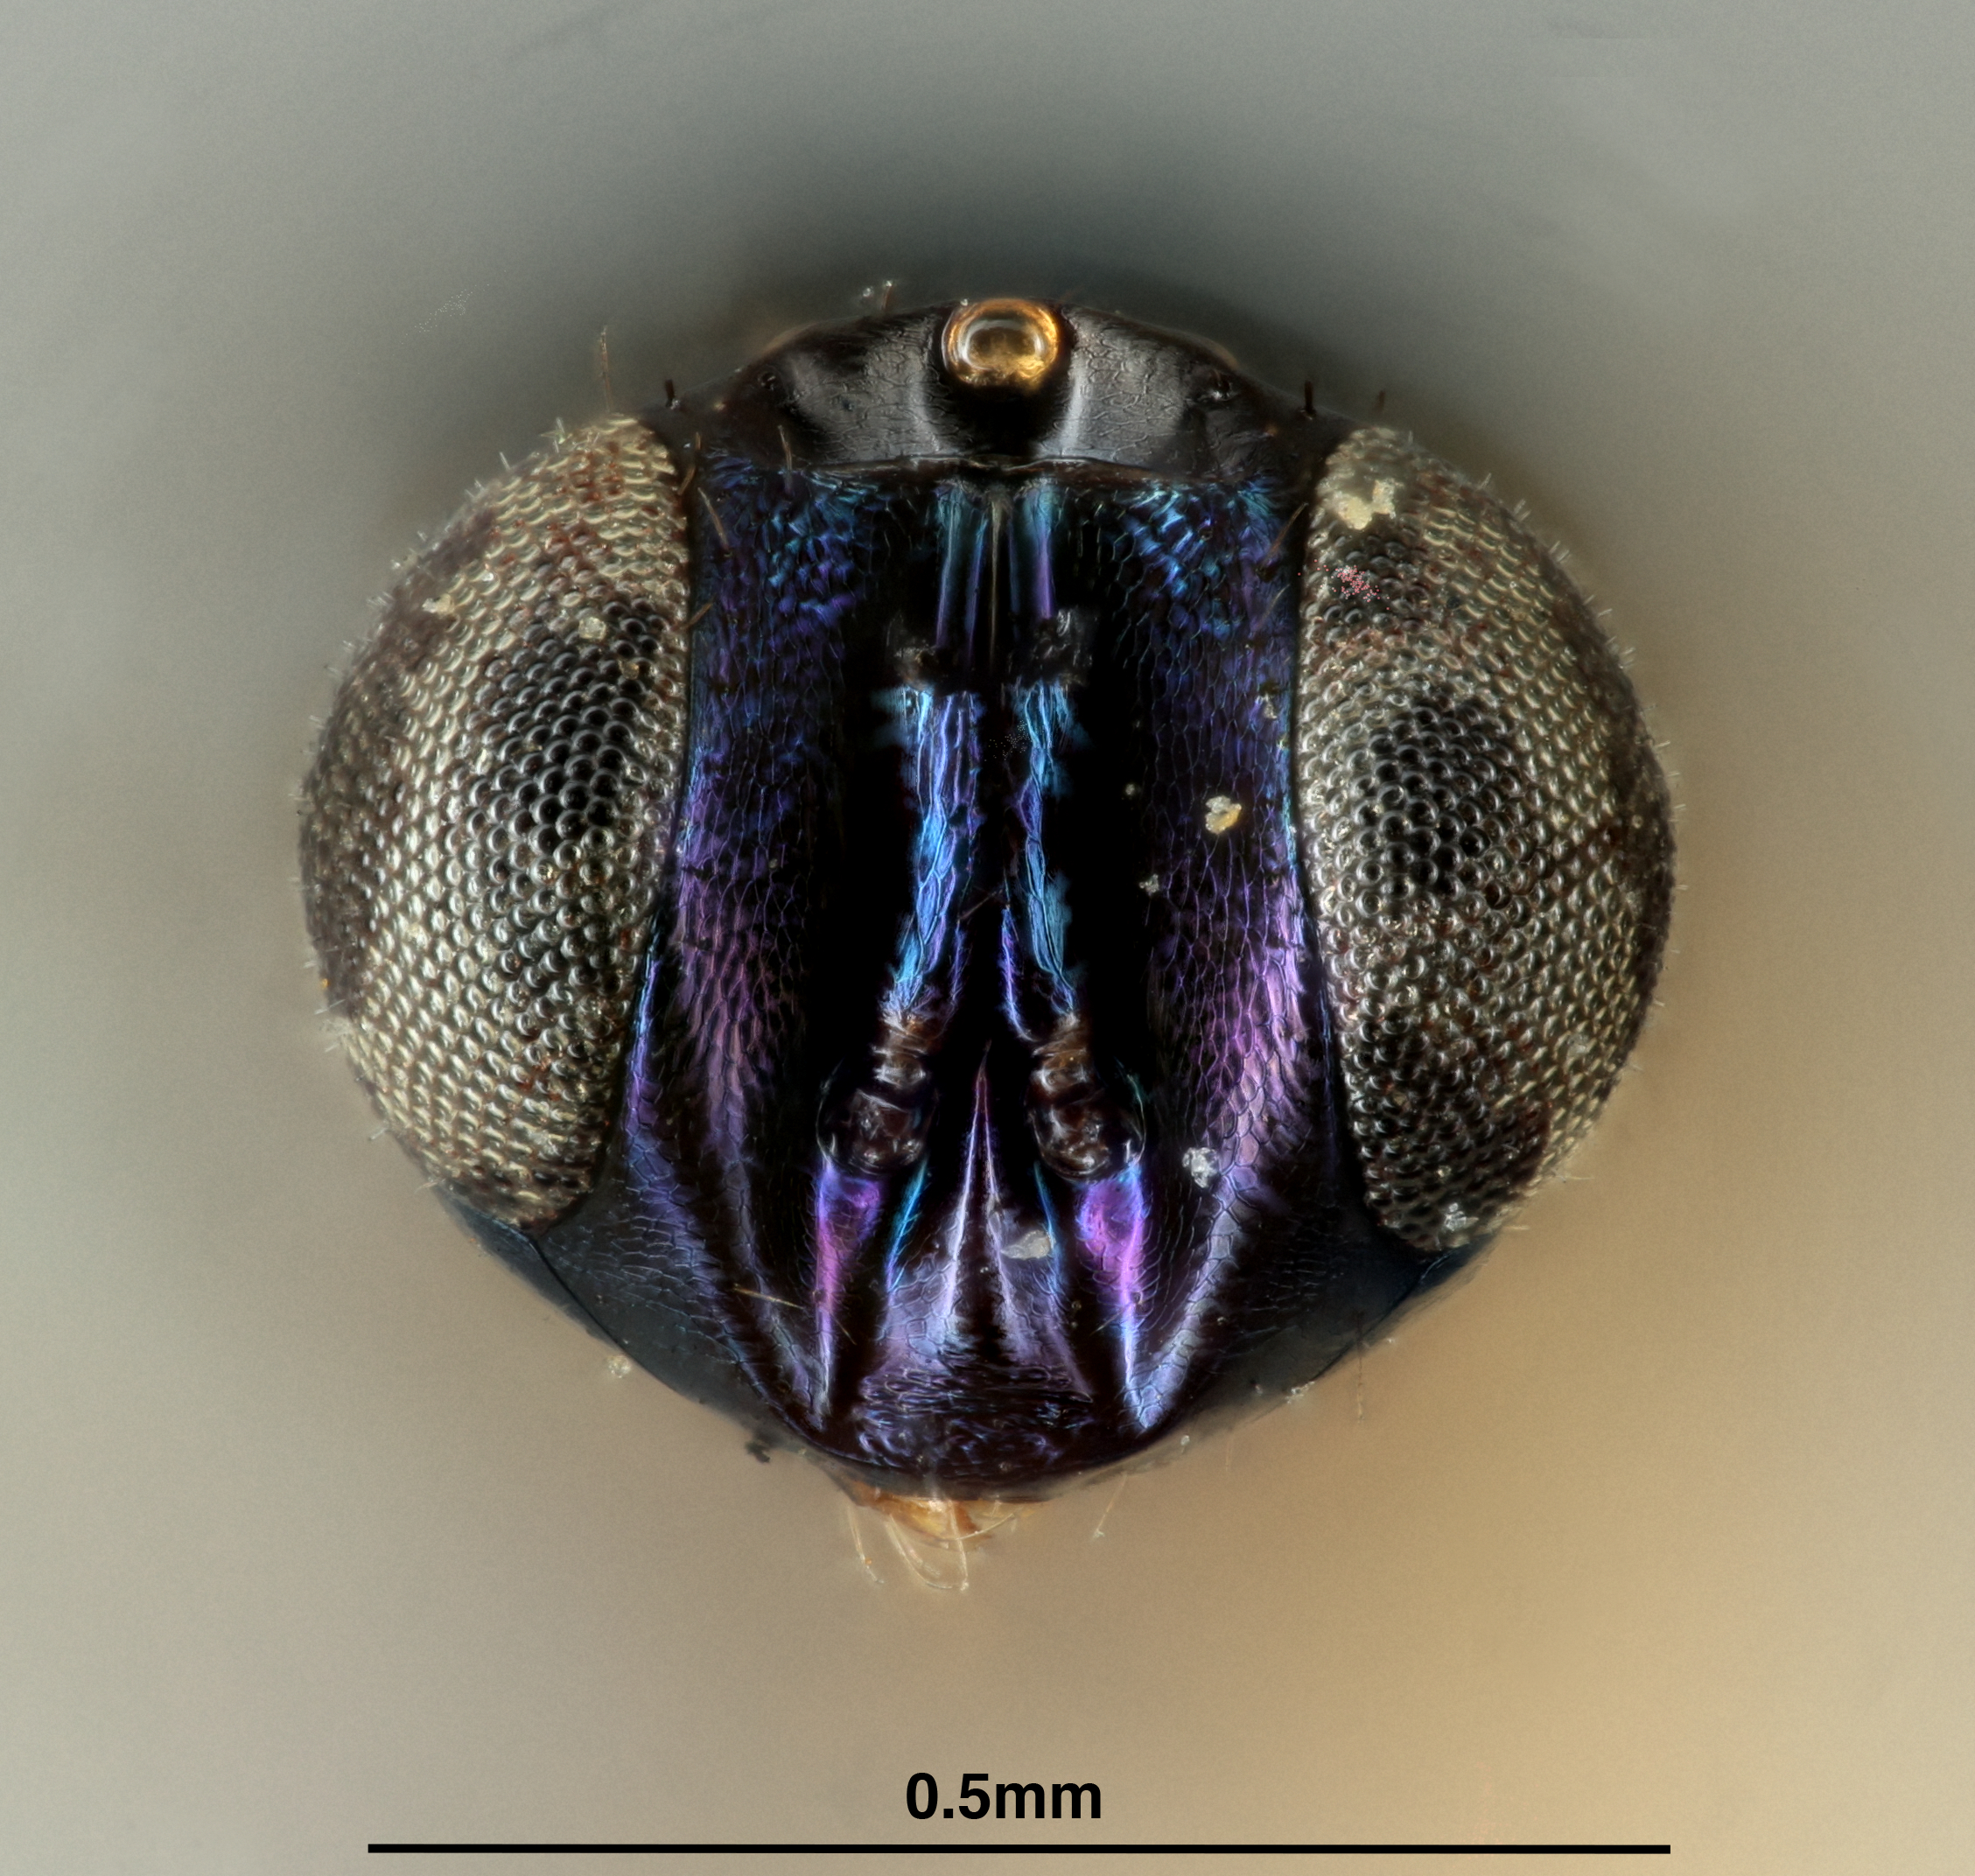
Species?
Eulophus striatipes
